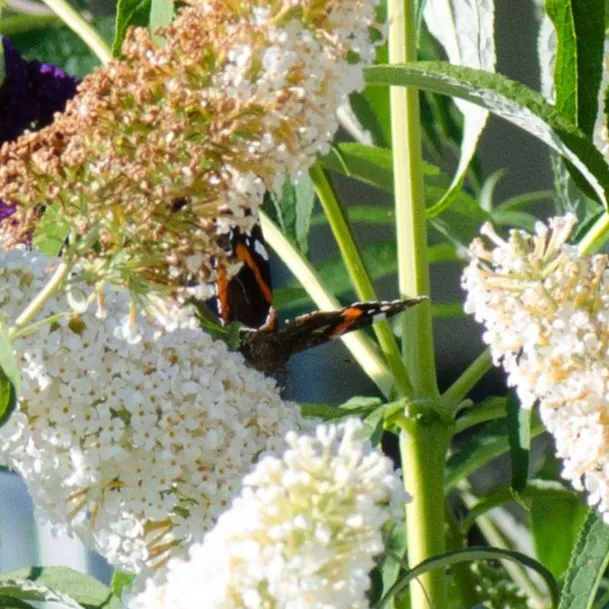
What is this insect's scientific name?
Vanessa atalanta
